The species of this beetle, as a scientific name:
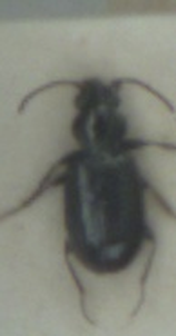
Bembidion minimum
